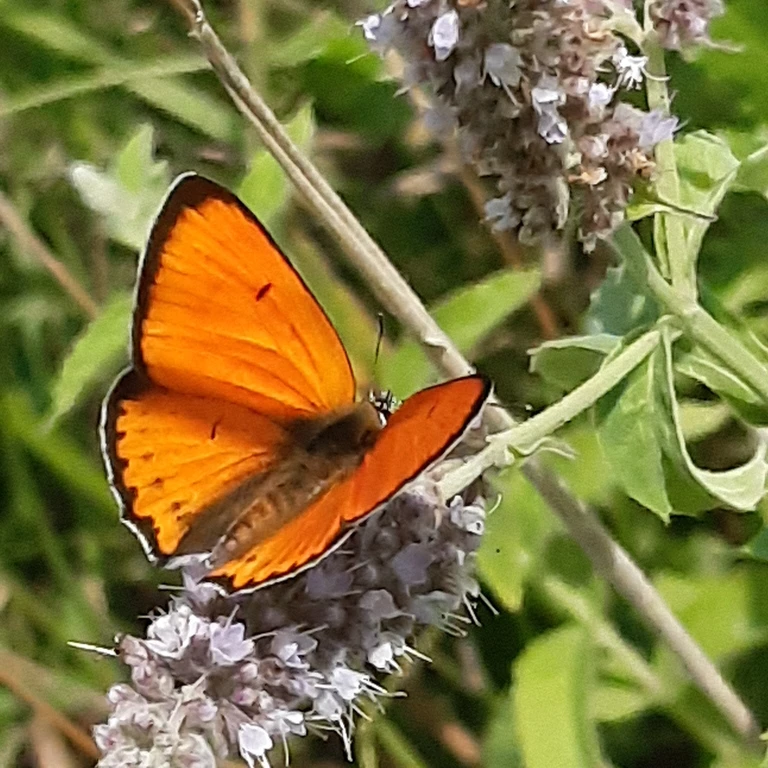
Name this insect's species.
Lycaena dispar
